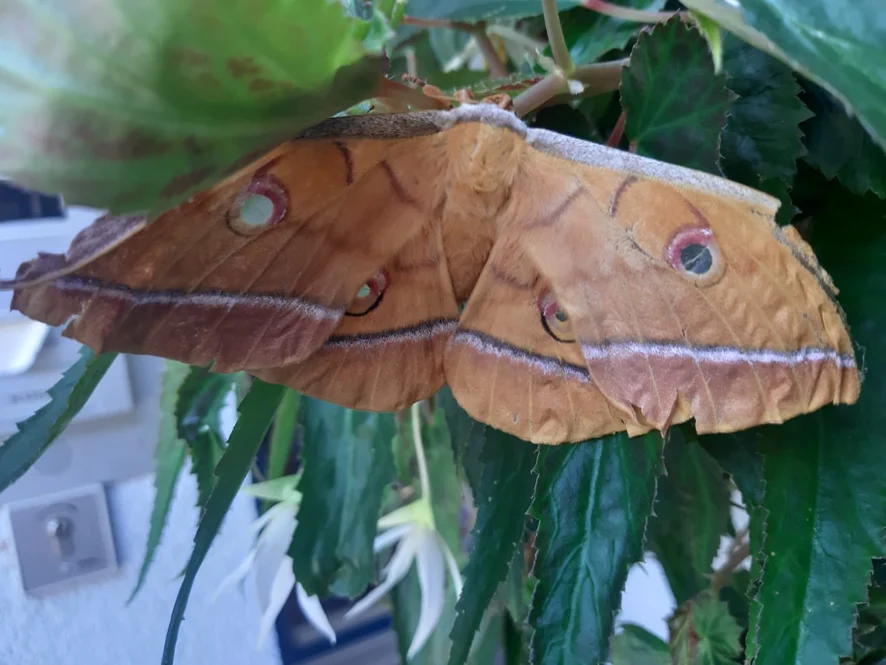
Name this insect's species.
Antheraea yamamai
